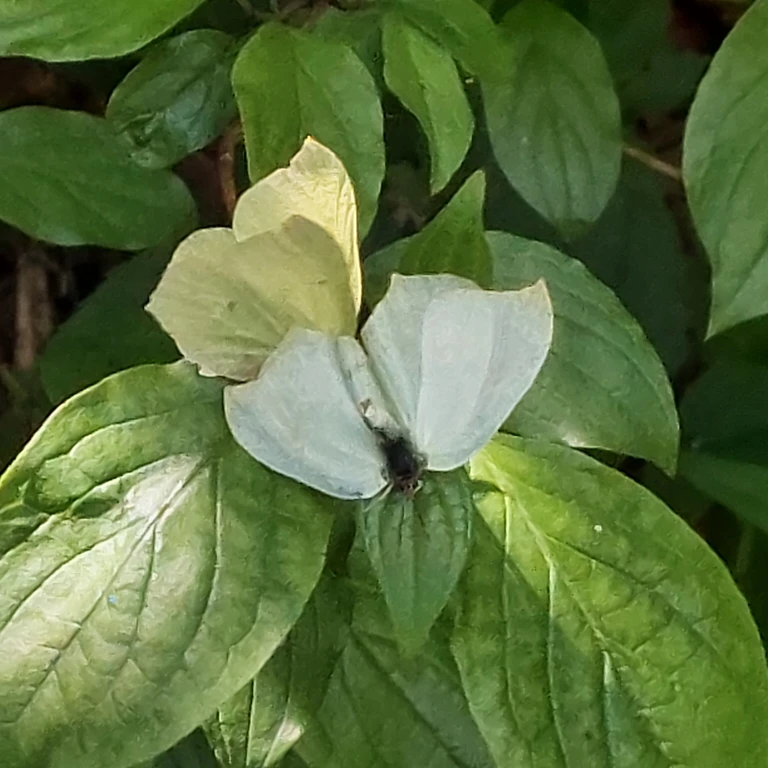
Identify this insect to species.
Gonepteryx rhamni
